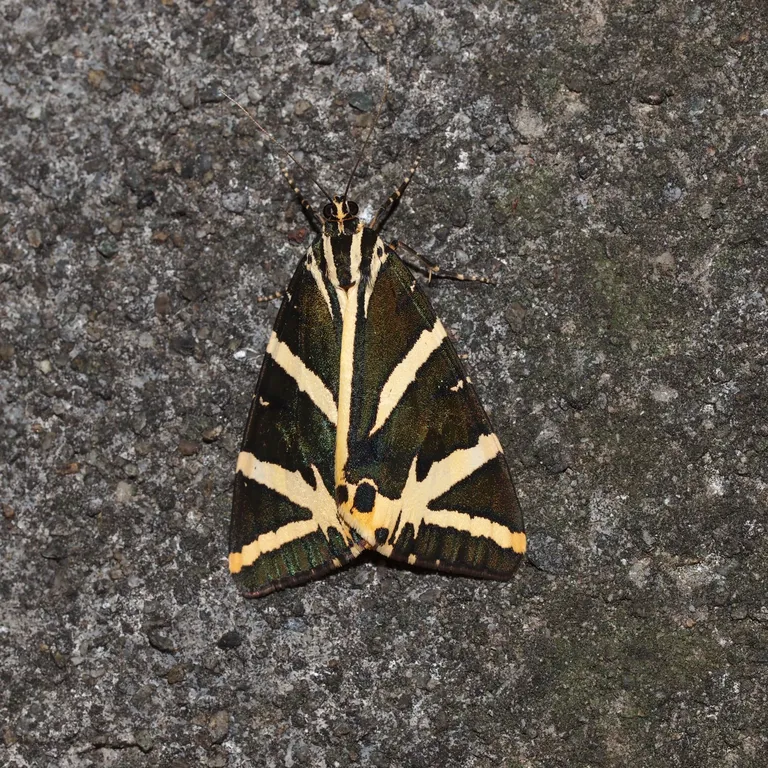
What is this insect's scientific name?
Euplagia quadripunctaria
